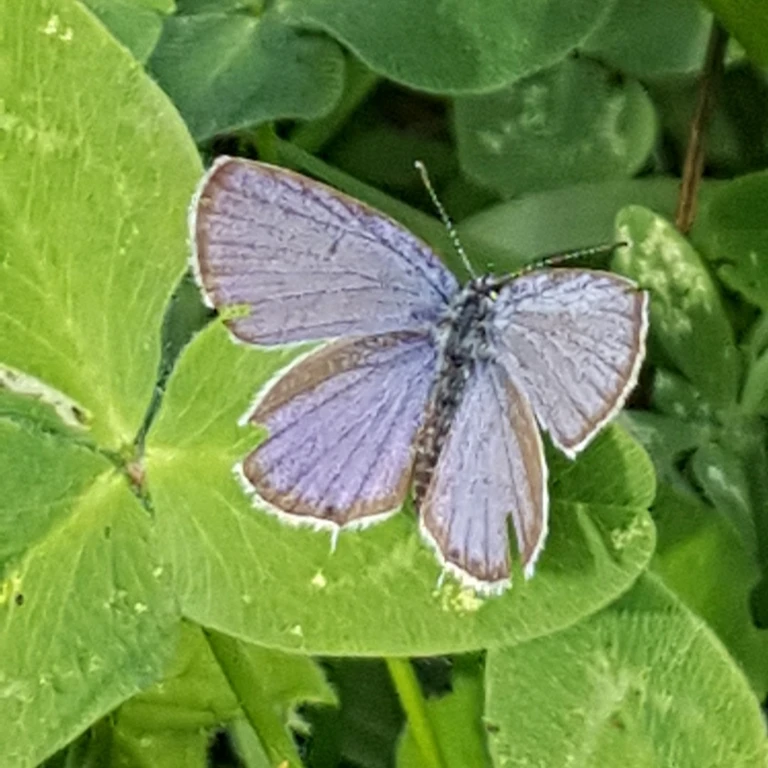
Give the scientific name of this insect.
Cupido argiades (also Elkalyce argiades)
